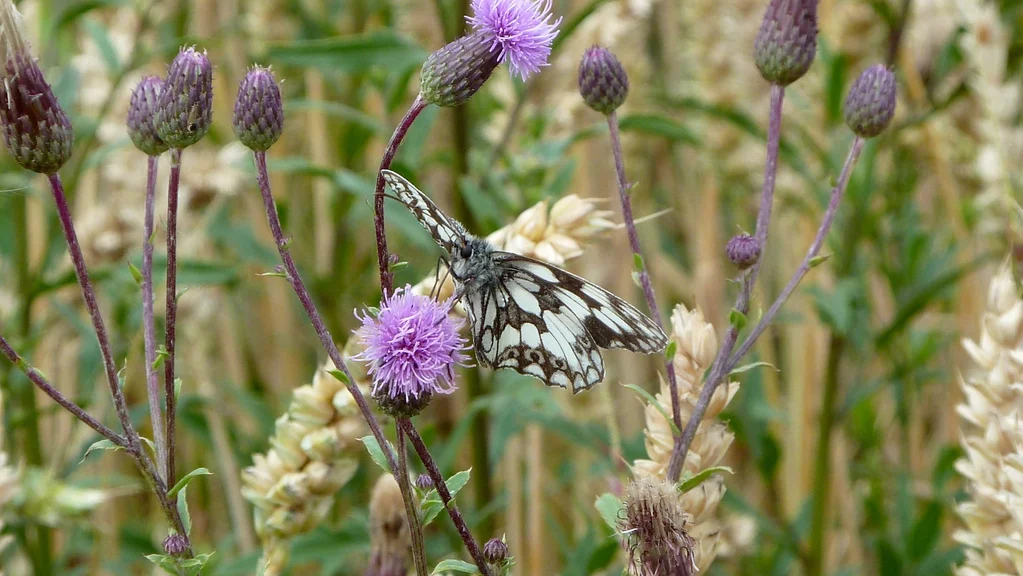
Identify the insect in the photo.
Melanargia galathea
